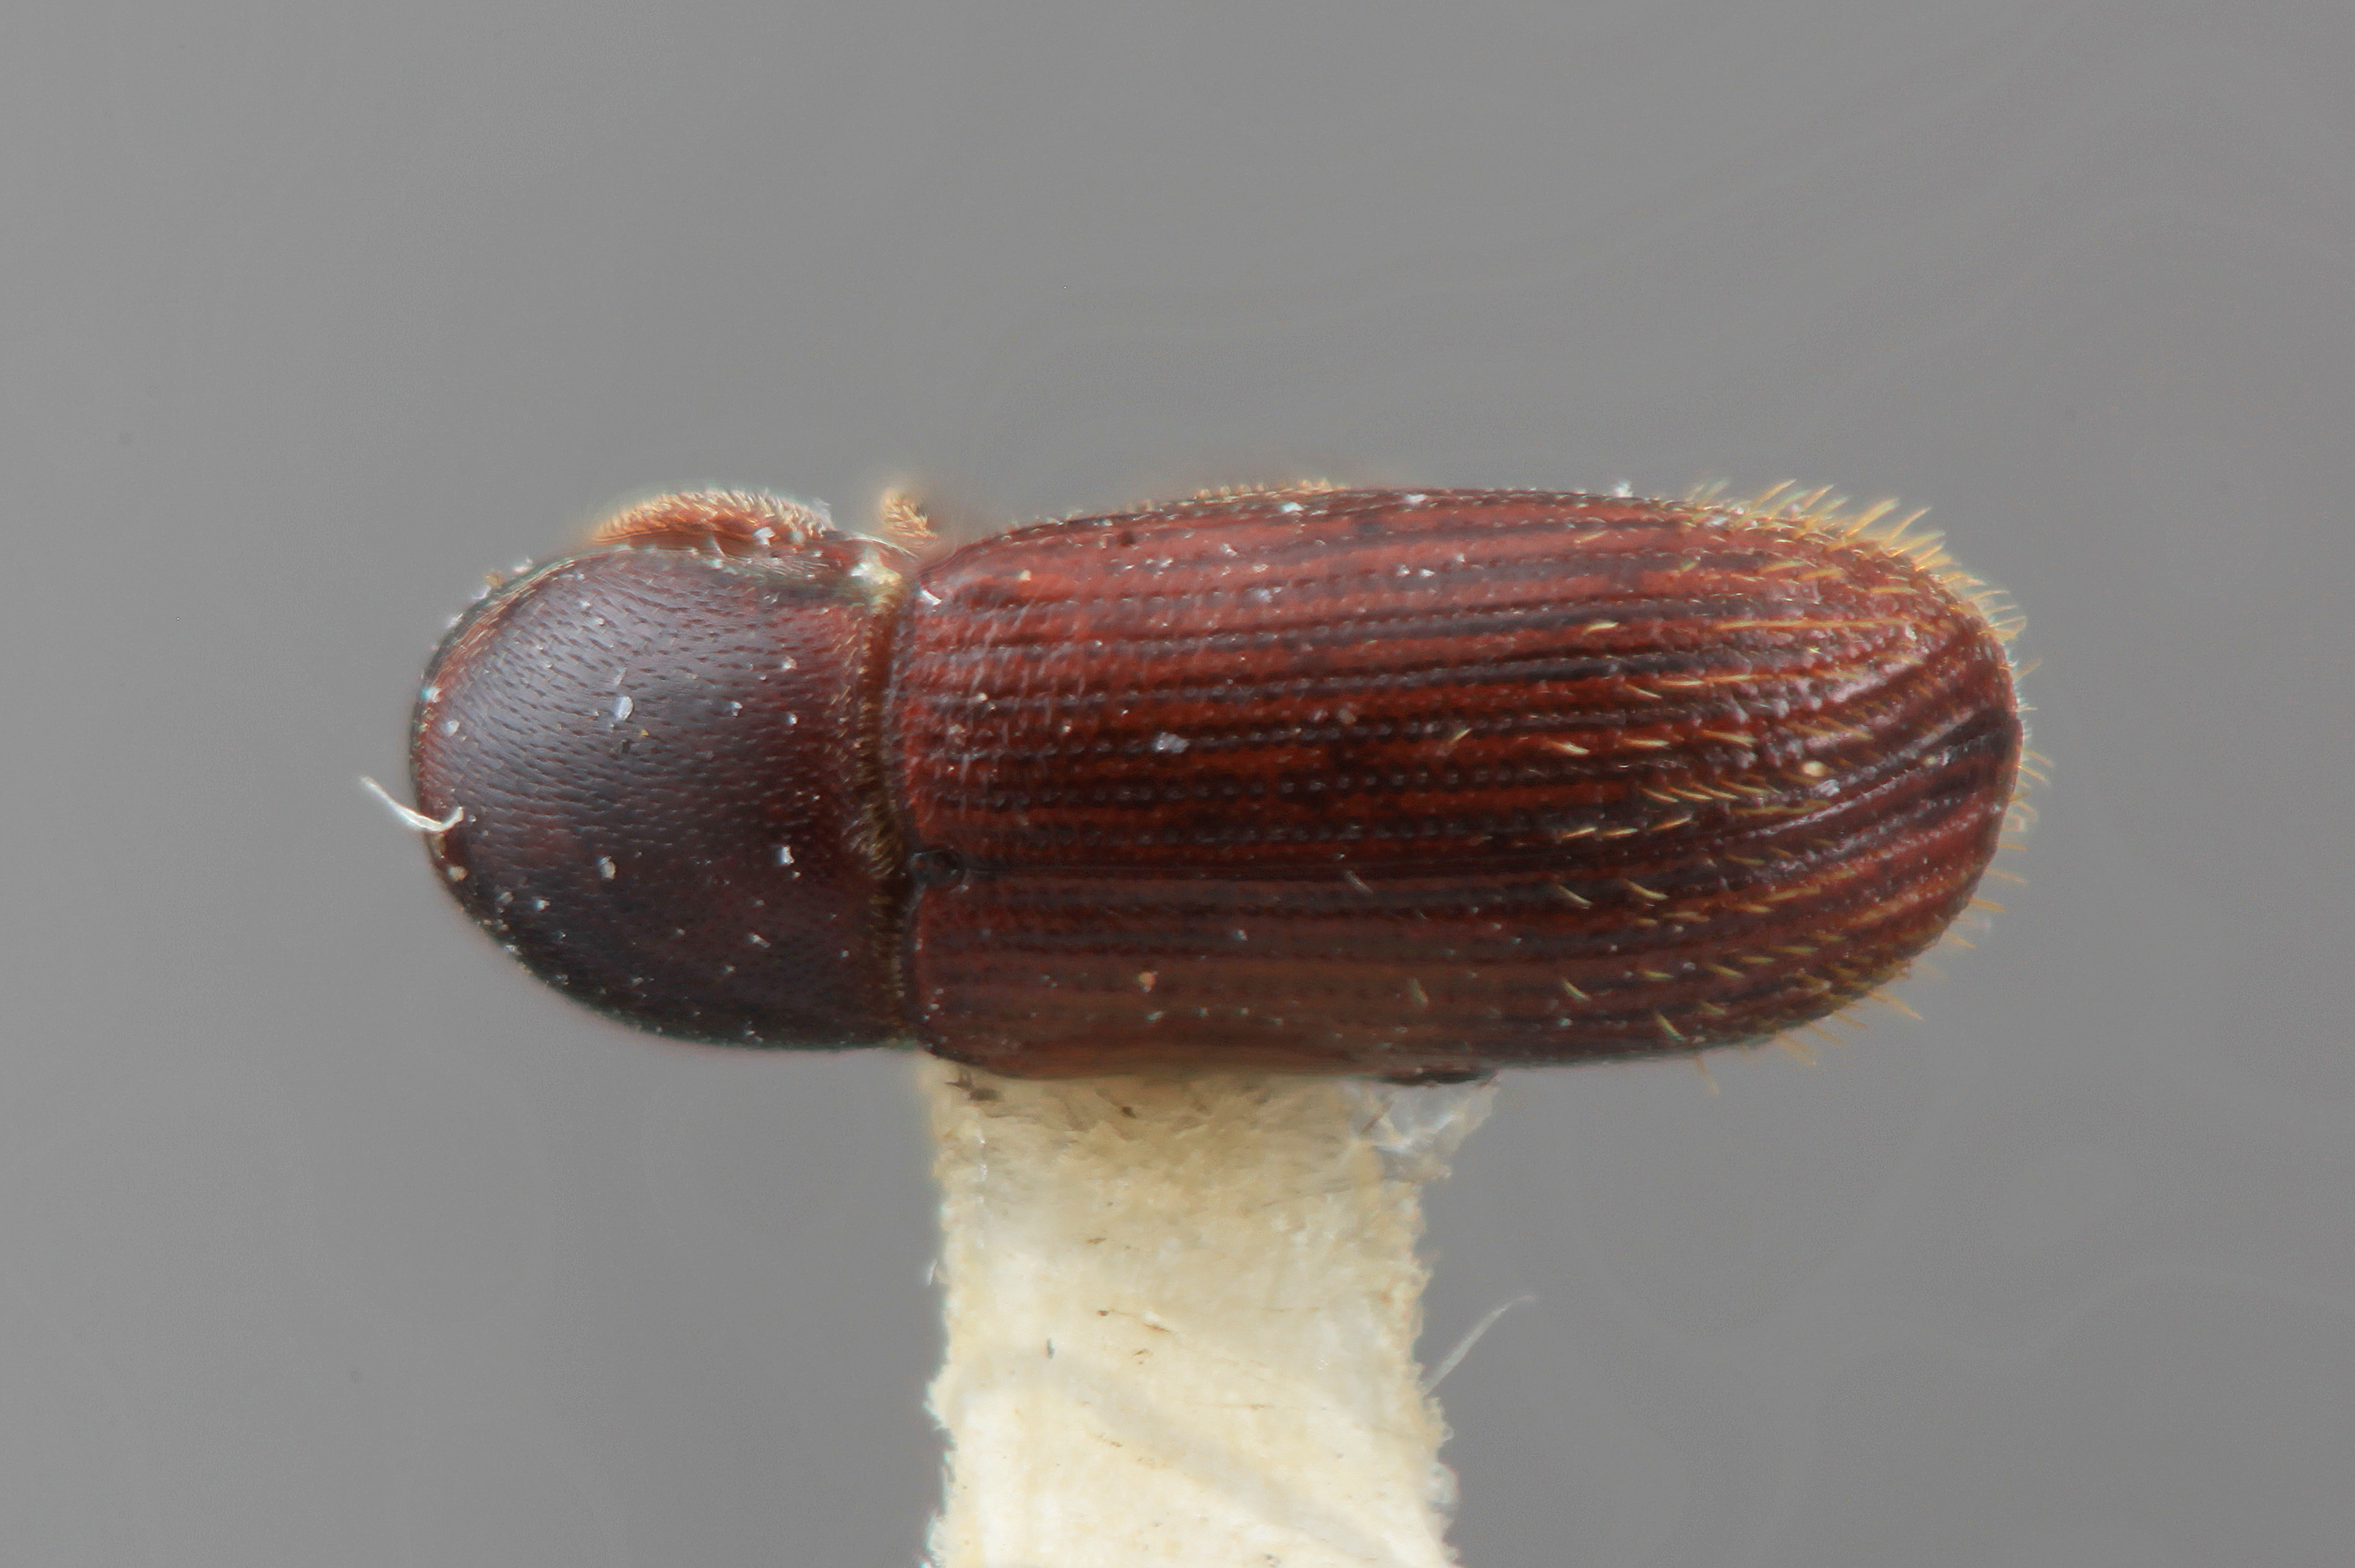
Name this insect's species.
Cnesinus meris
